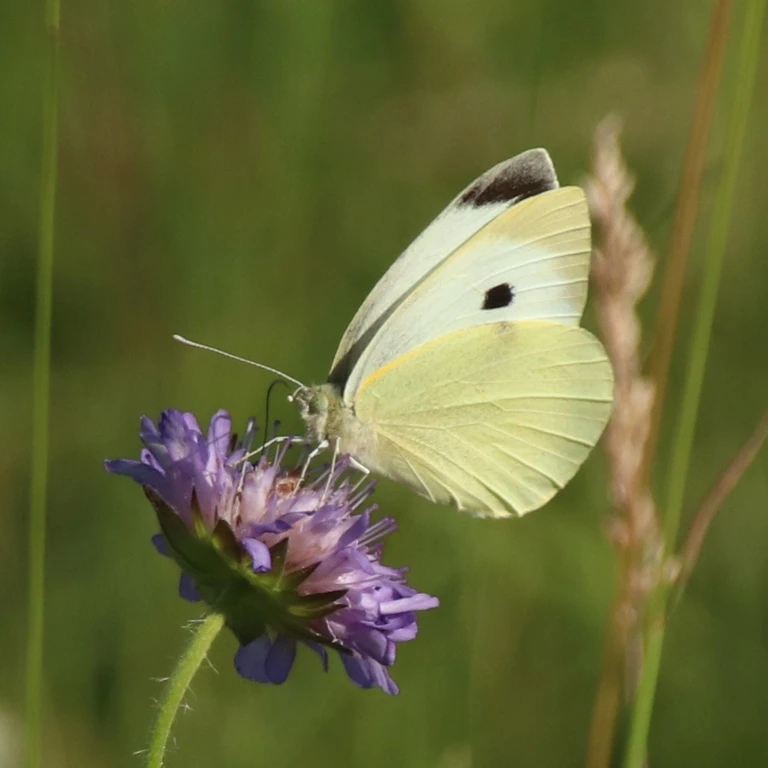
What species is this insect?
Pieris brassicae
